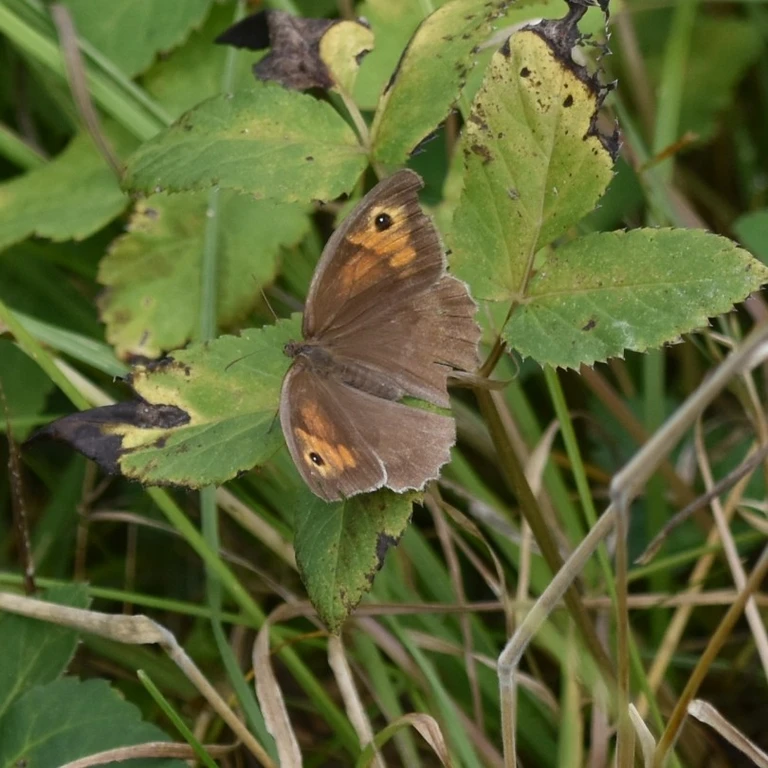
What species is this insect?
Maniola jurtina
